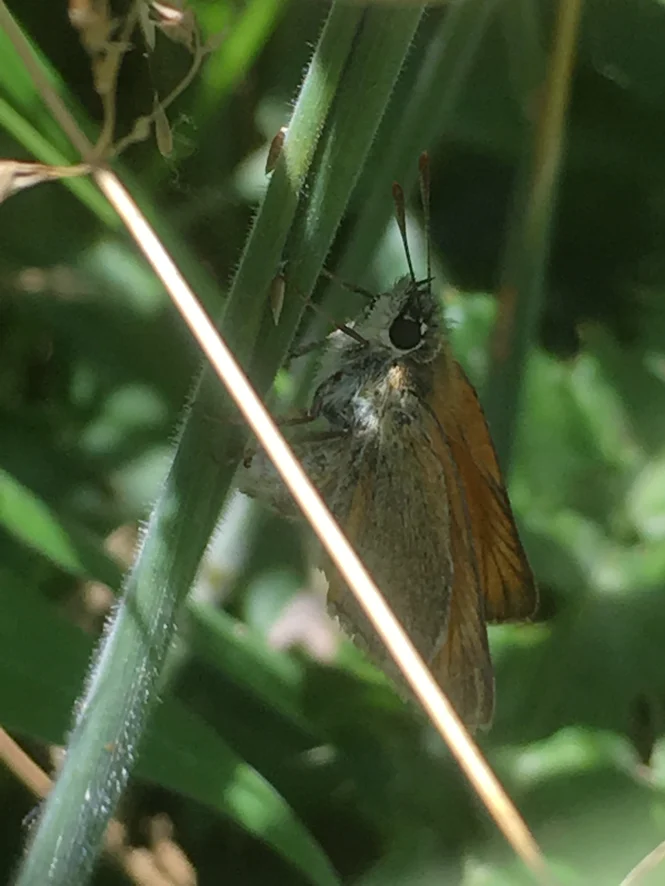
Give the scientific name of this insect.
Thymelicus sylvestris
